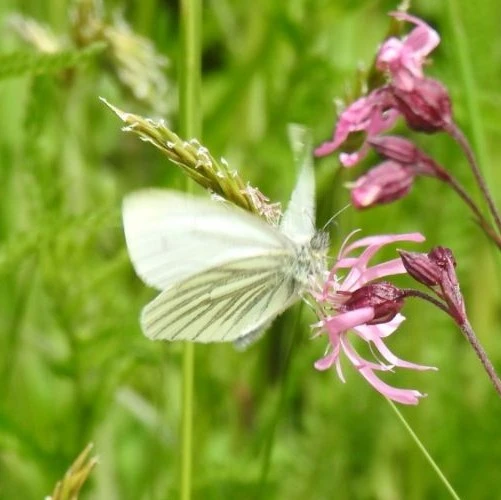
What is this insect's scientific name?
Pieris napi
